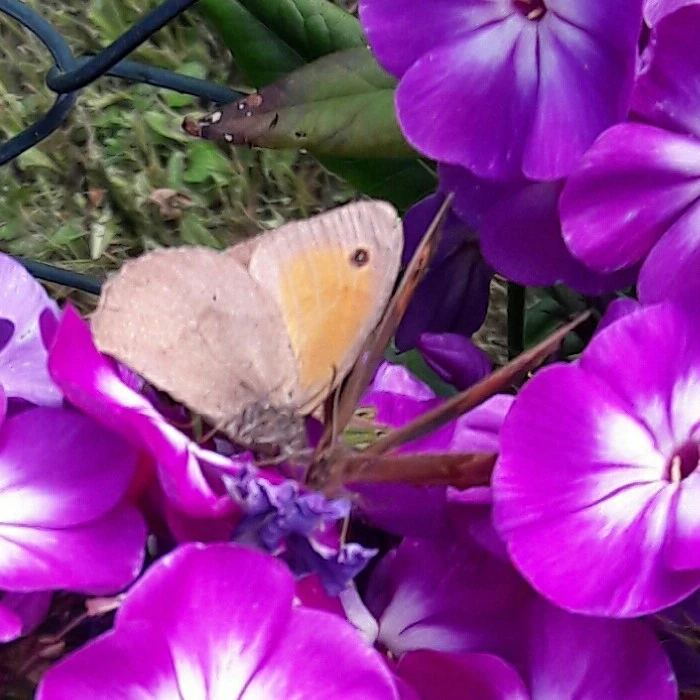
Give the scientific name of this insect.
Maniola jurtina
